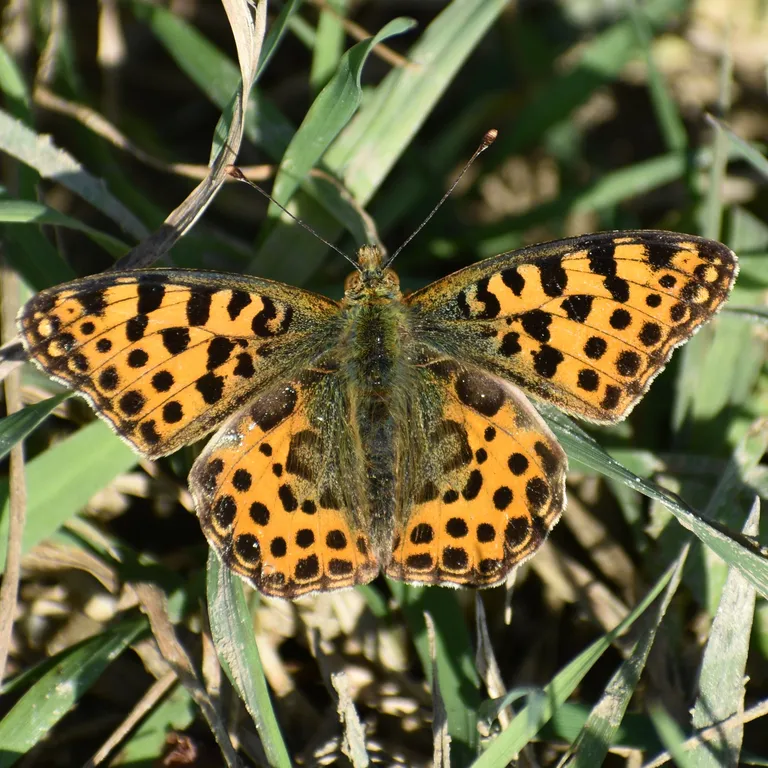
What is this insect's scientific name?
Issoria lathonia
